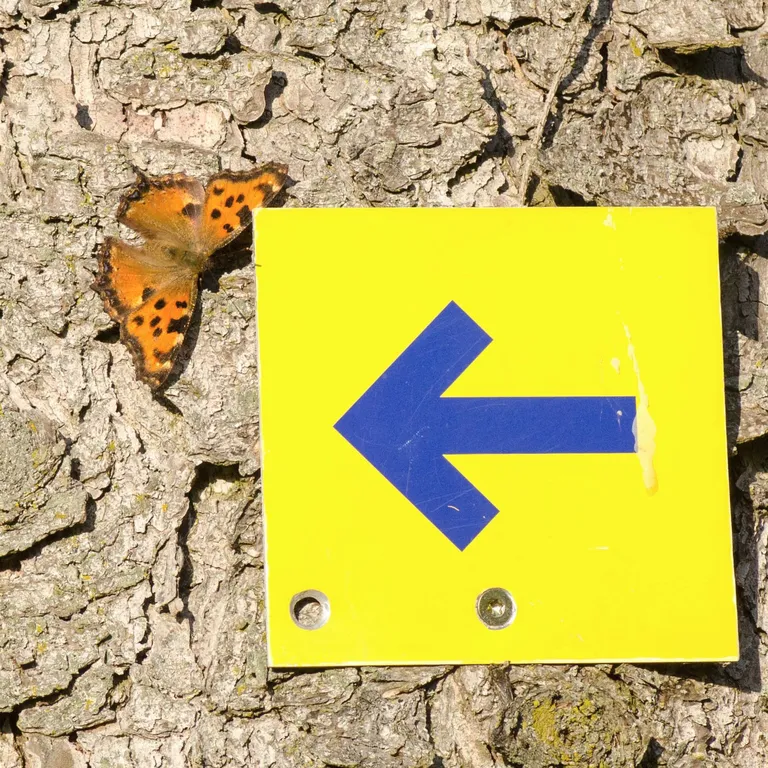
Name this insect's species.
Nymphalis polychloros
